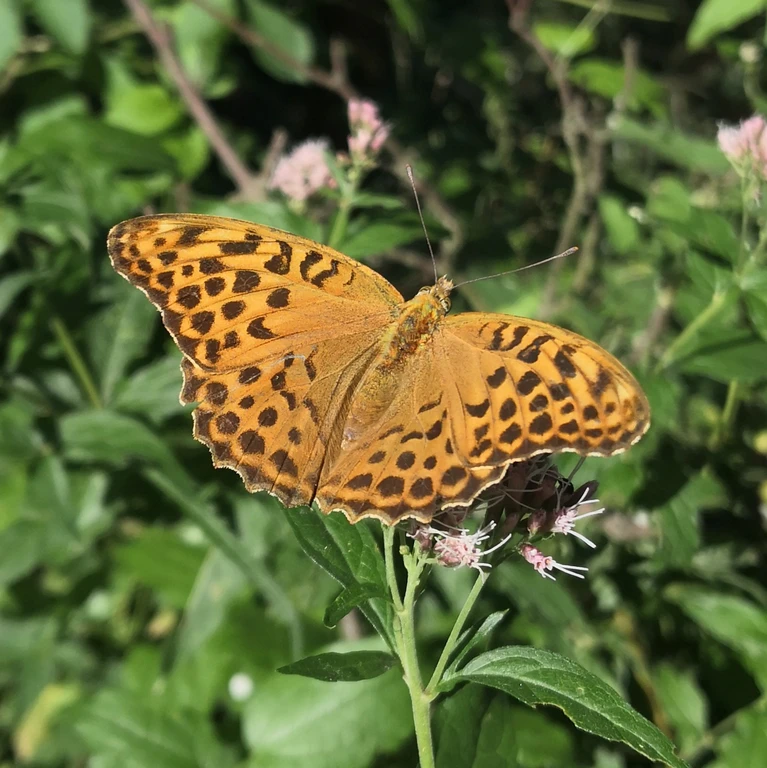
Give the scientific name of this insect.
Argynnis paphia
